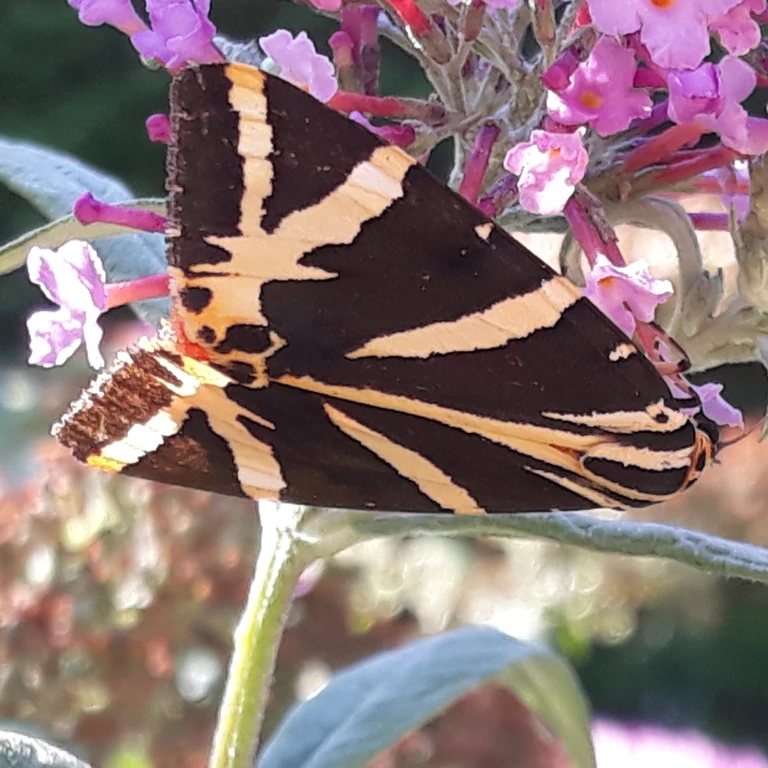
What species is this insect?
Euplagia quadripunctaria
